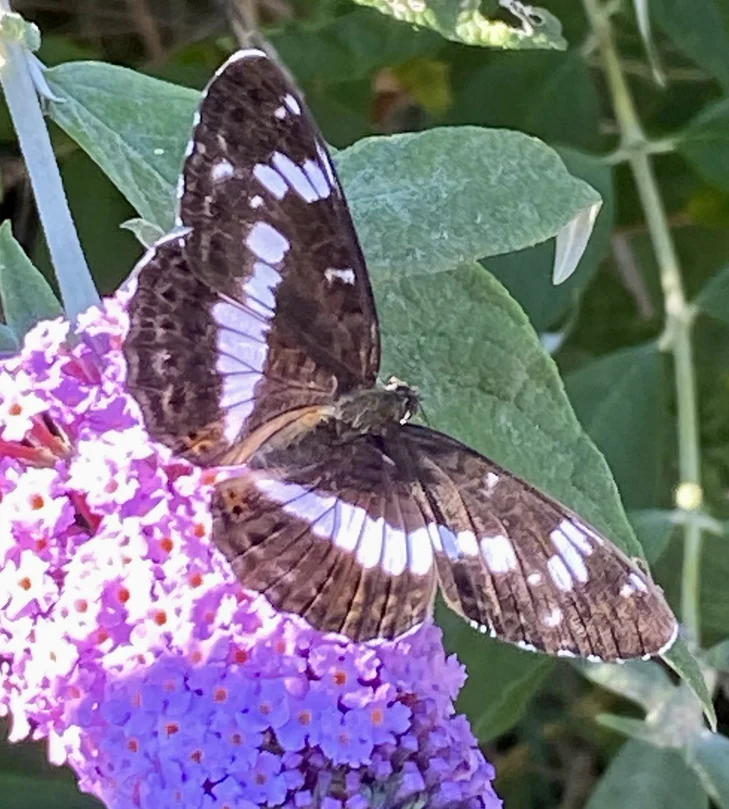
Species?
Limenitis camilla (also Ladoga camilla)
